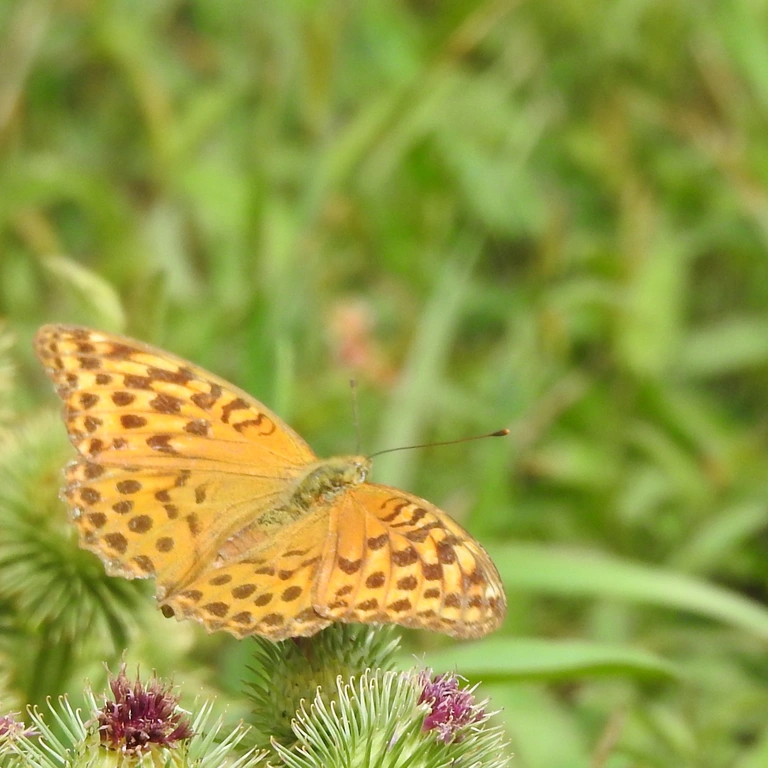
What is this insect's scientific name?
Argynnis paphia
